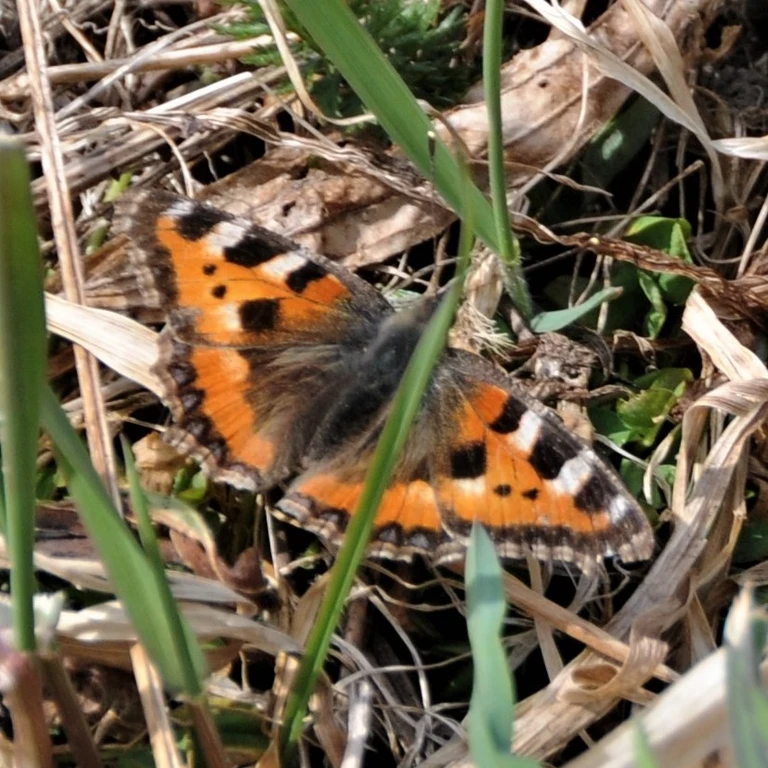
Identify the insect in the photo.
Aglais urticae
